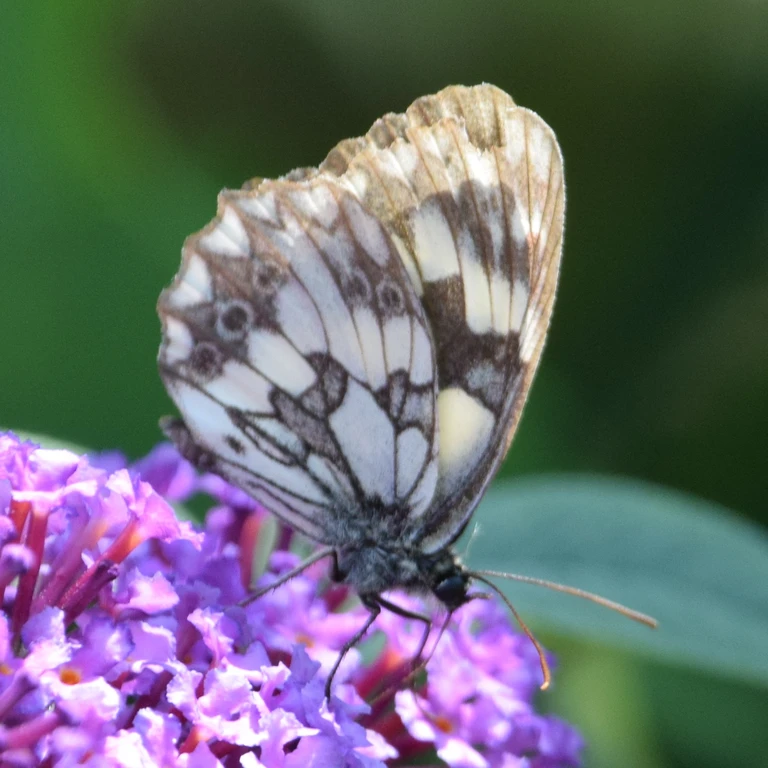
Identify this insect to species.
Melanargia galathea
